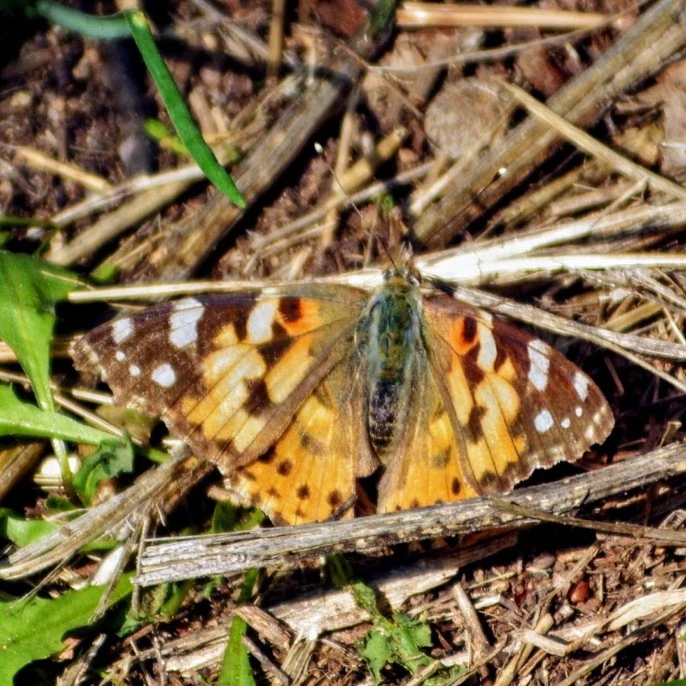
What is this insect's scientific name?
Vanessa cardui
